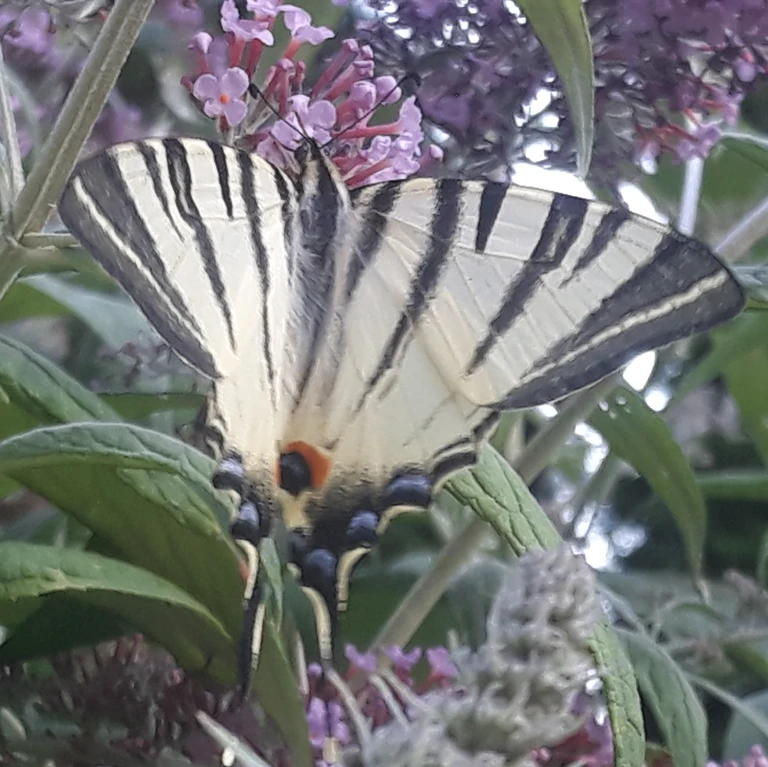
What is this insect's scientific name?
Iphiclides podalirius
